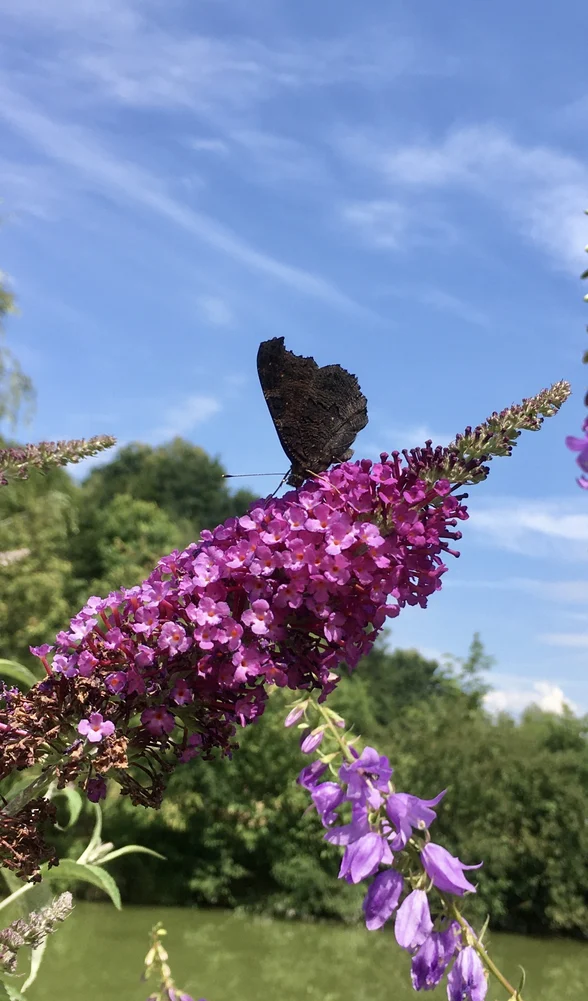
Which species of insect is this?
Aglais io
